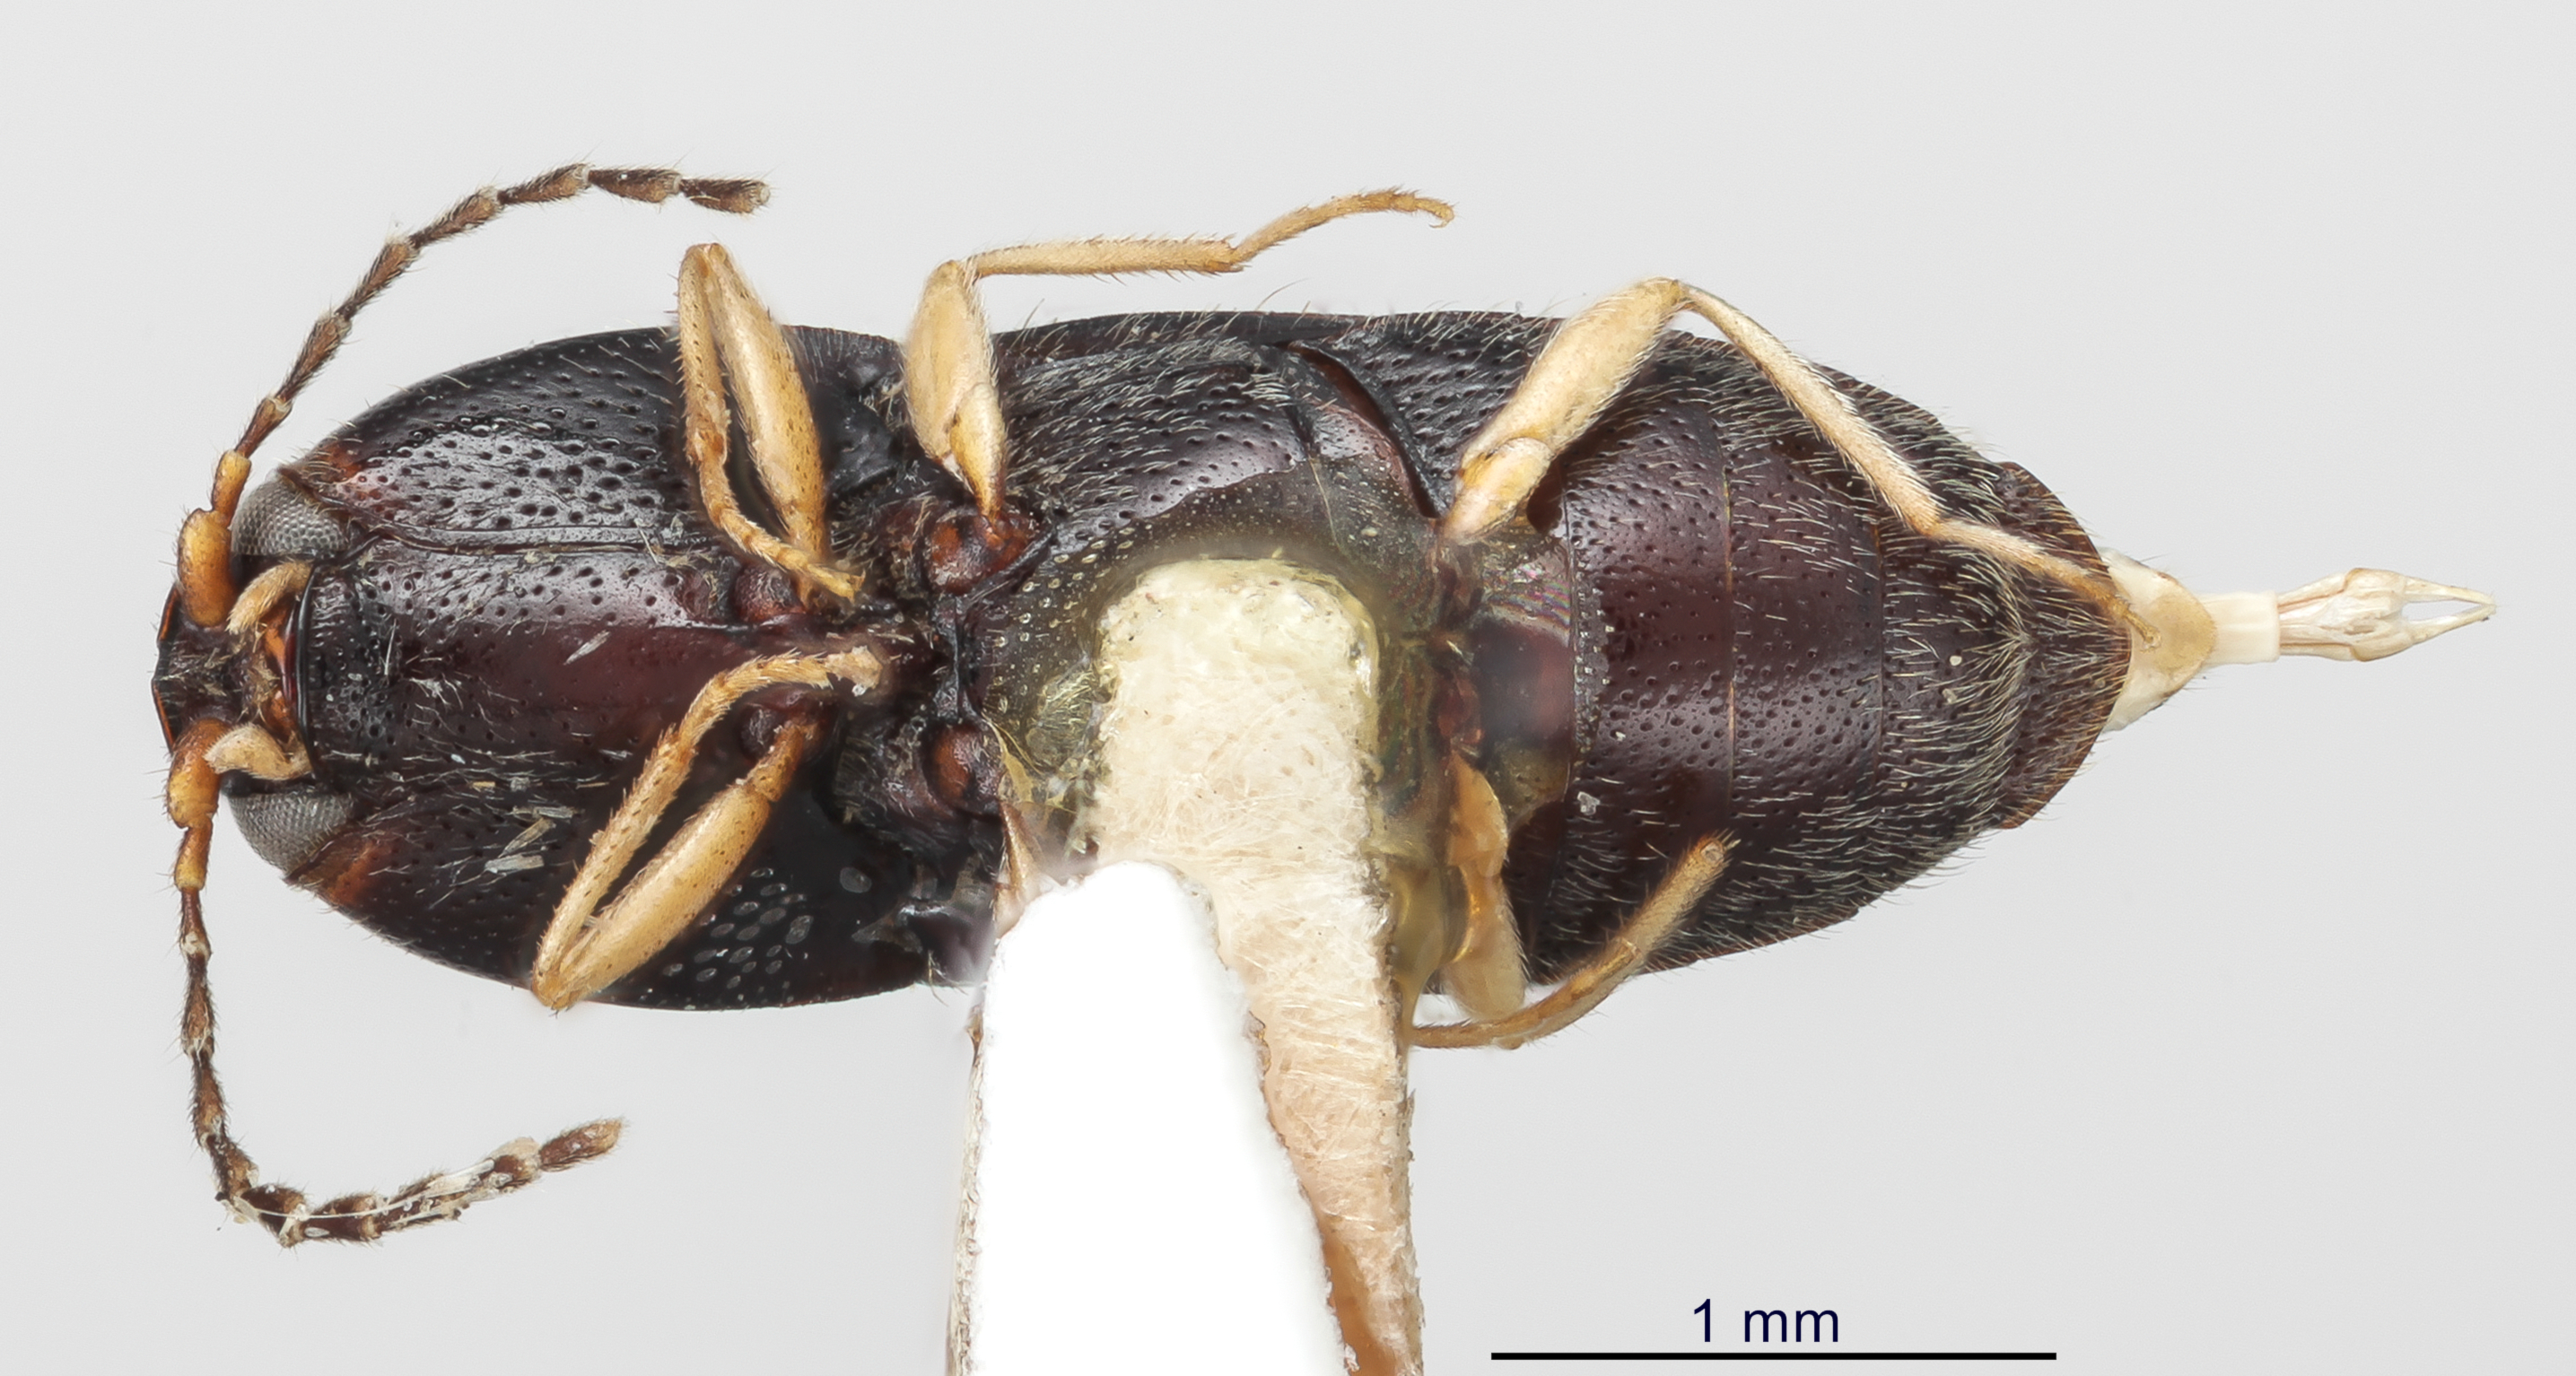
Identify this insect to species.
Cardiophorus decoratus
